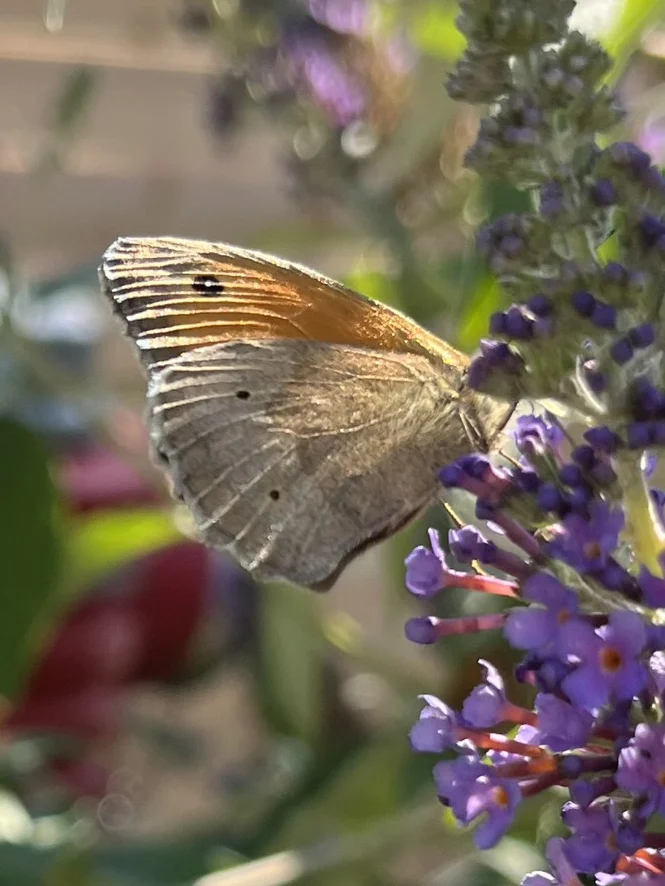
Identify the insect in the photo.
Maniola jurtina
